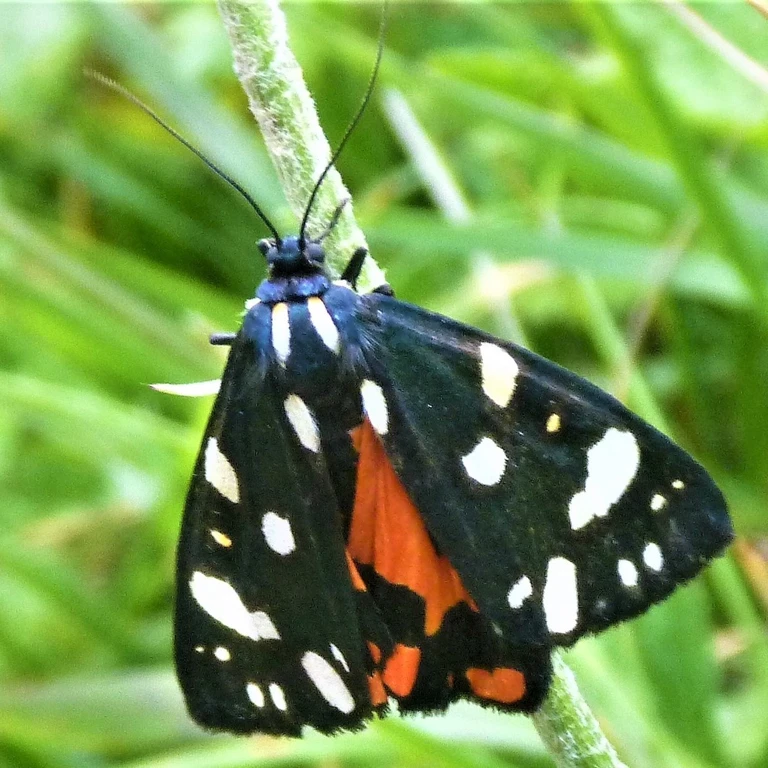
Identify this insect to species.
Callimorpha dominula
